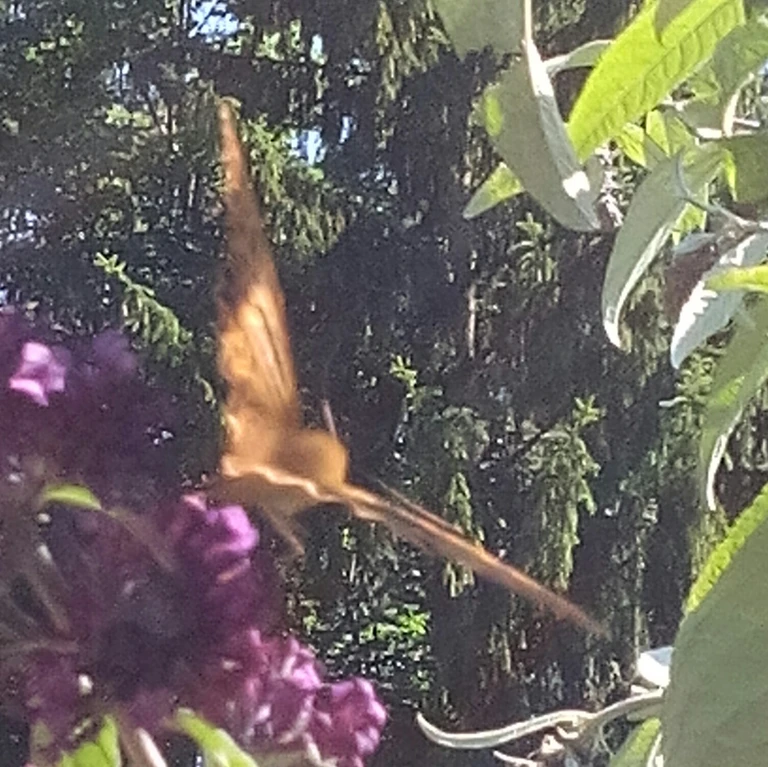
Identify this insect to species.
Argynnis paphia
